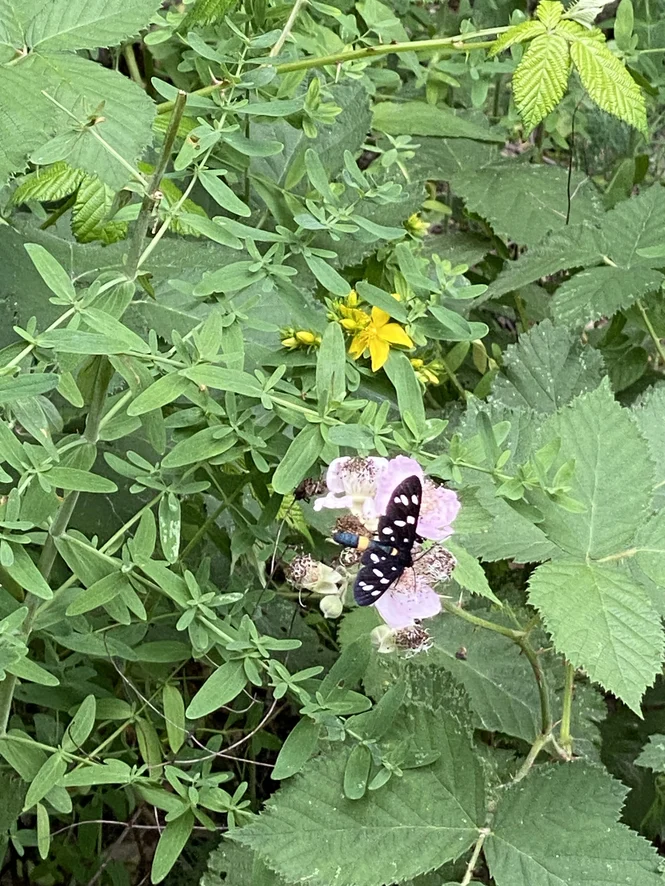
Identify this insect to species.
Amata phegea
